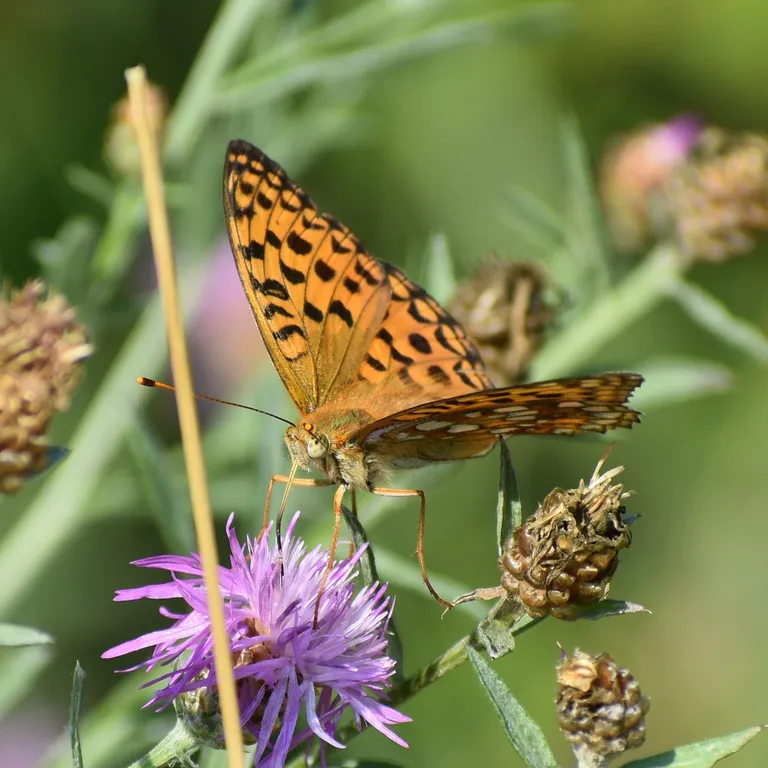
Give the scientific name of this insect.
Fabriciana adippe
